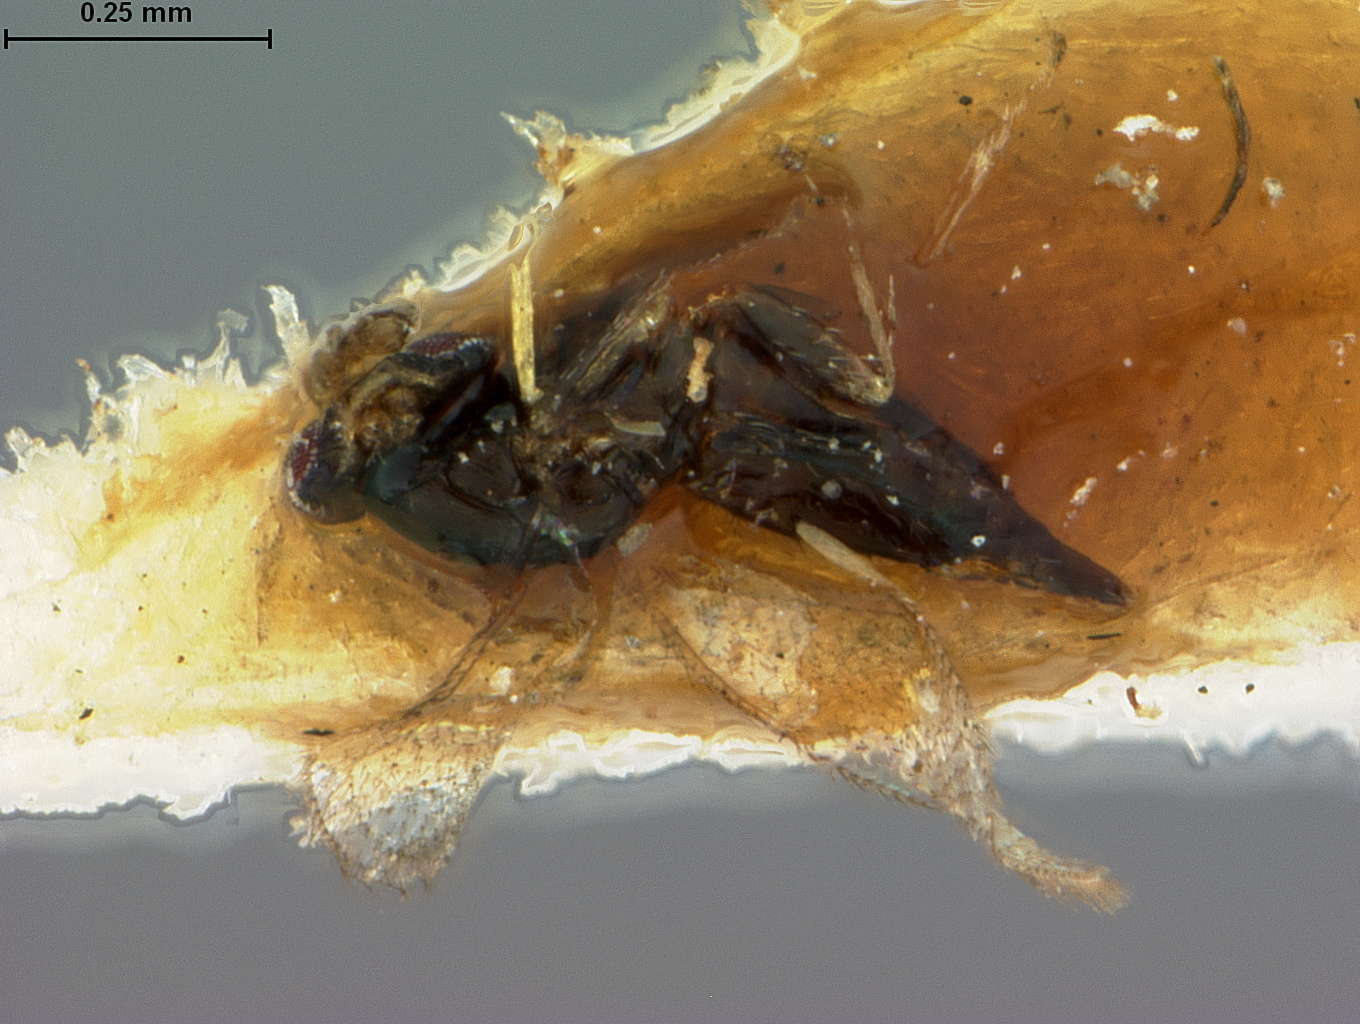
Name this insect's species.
Gyrolasia bicolor
